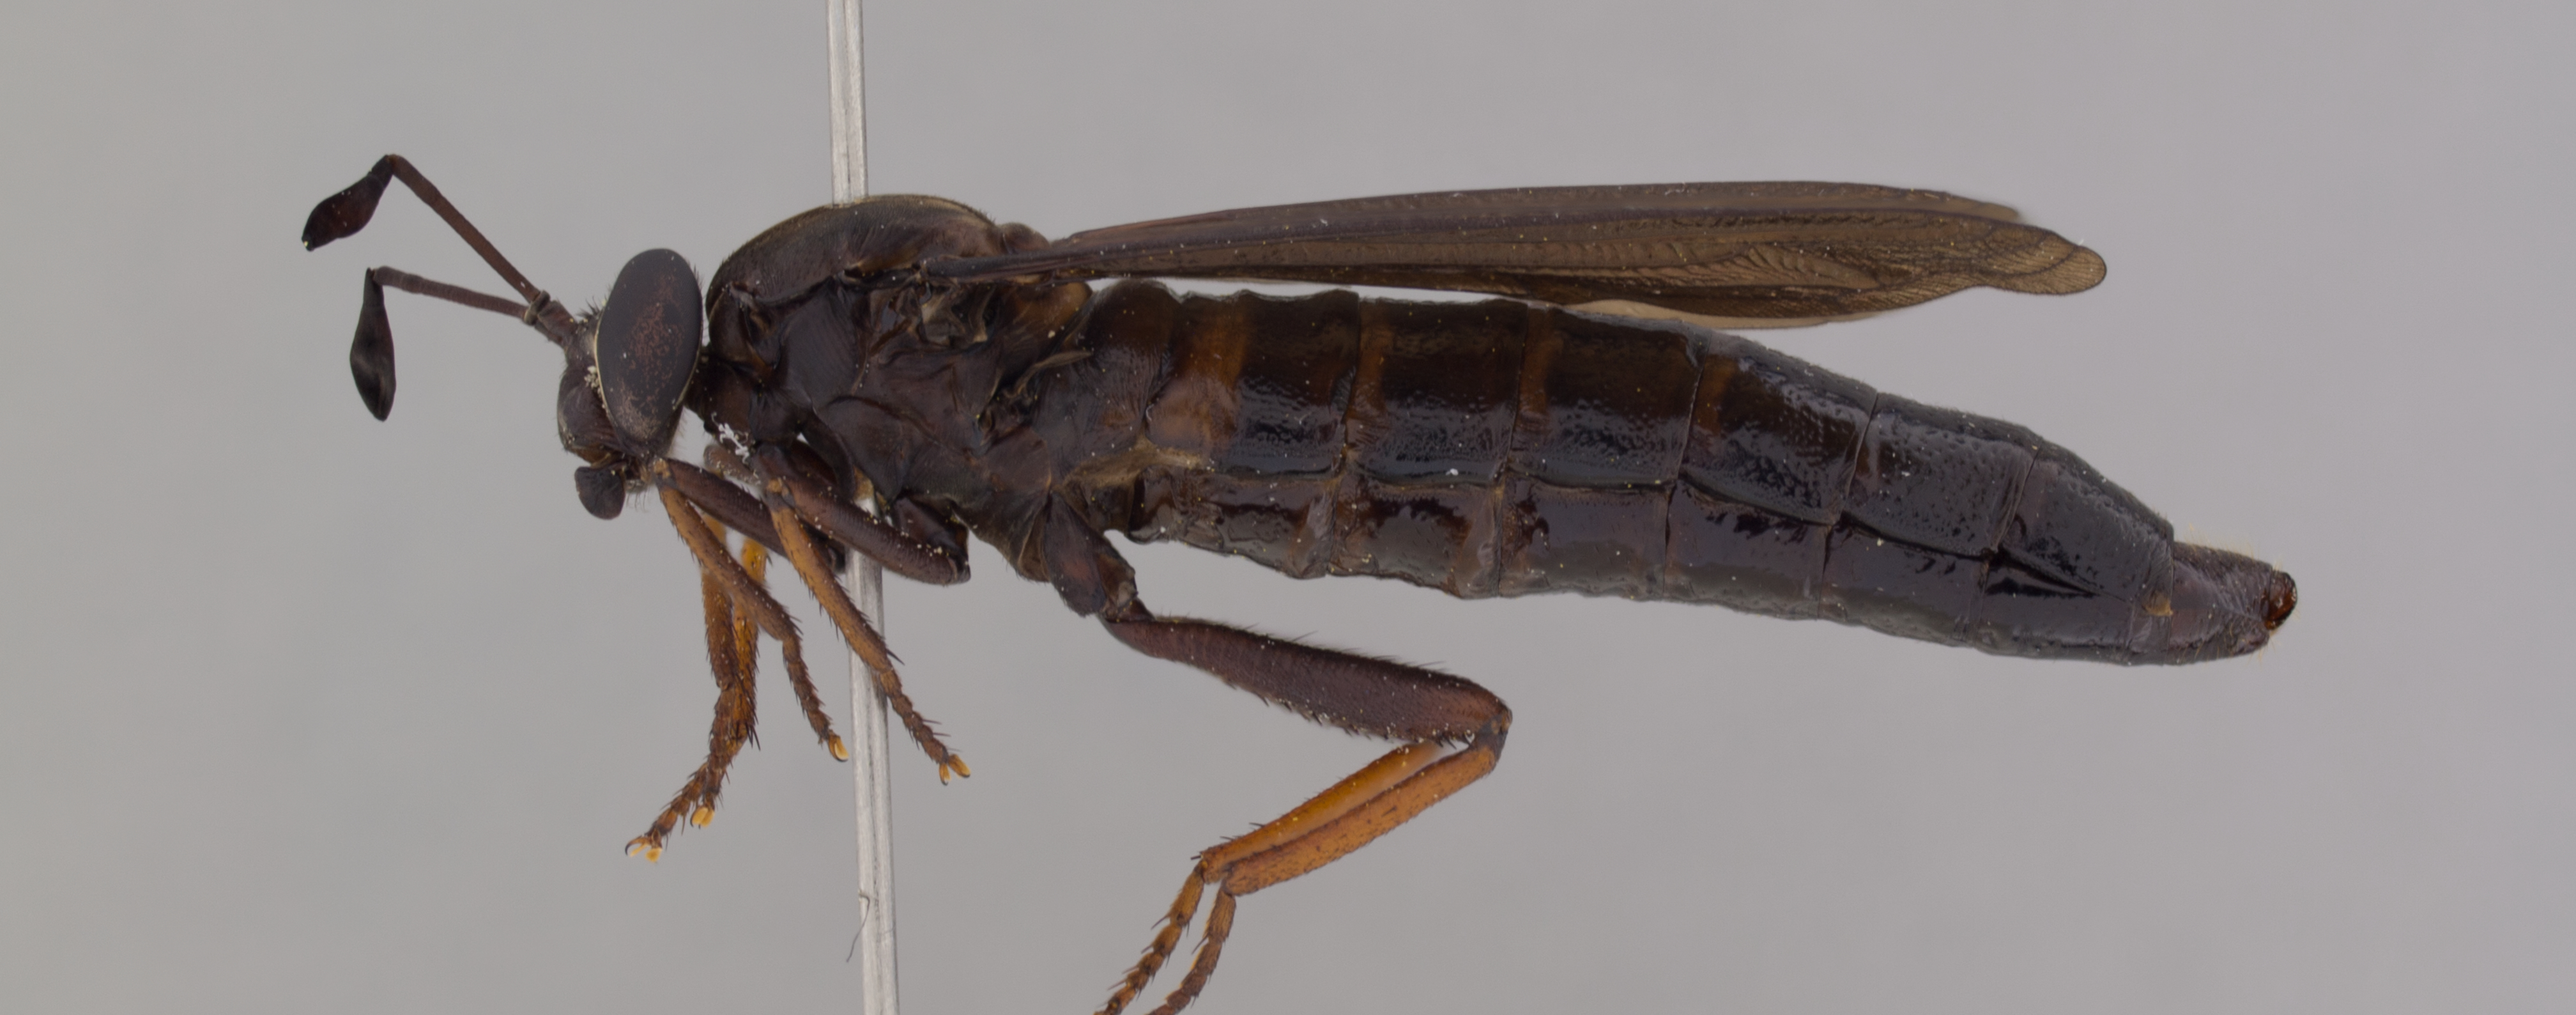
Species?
Phyllomydas quercus
